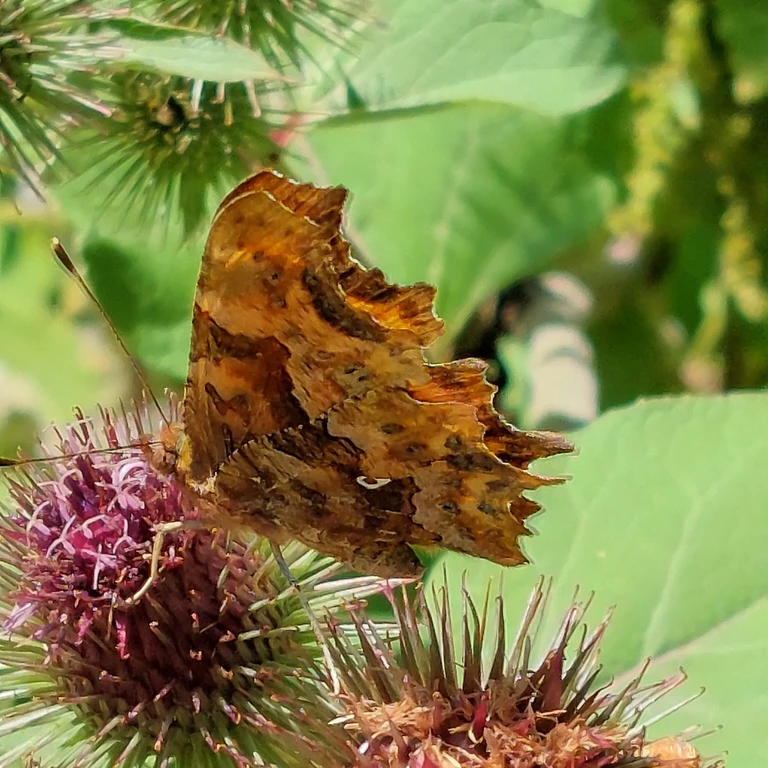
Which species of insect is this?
Polygonia c-album
